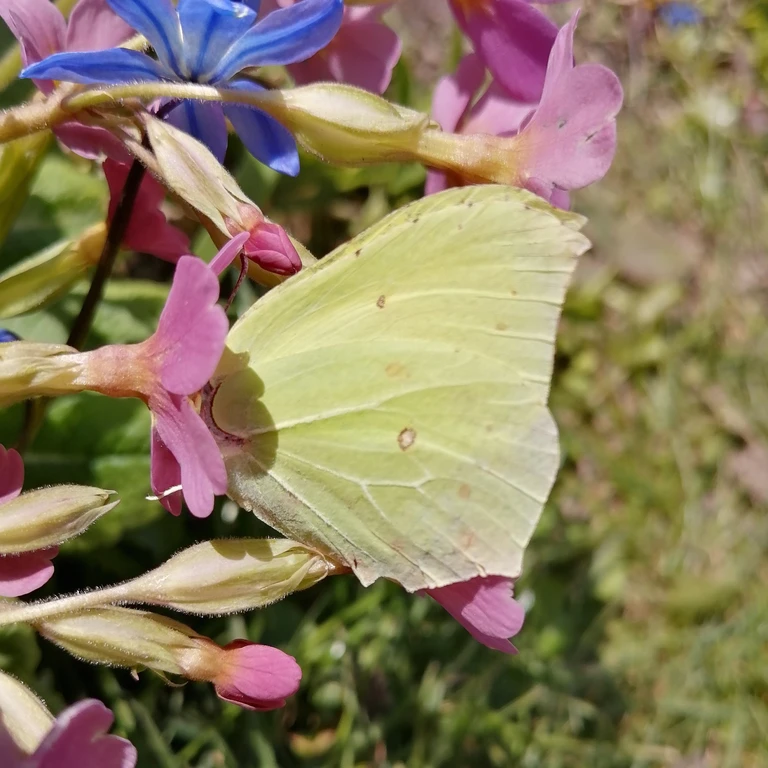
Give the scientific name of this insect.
Gonepteryx rhamni
